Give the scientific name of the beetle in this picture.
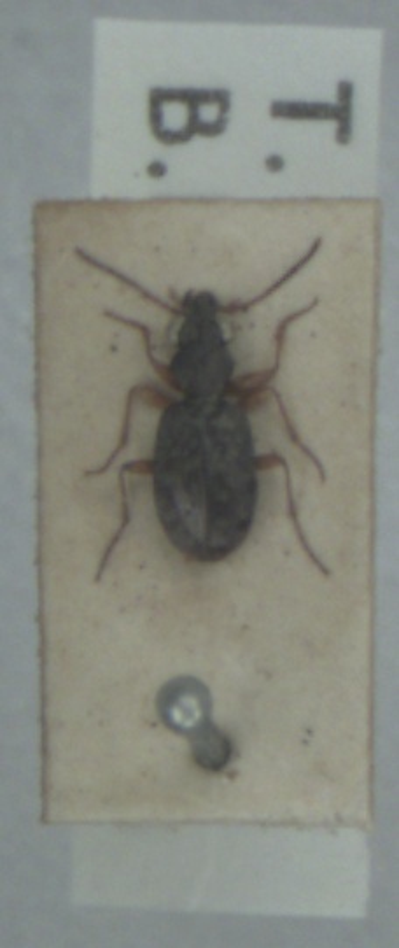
Asaphidion curtum
